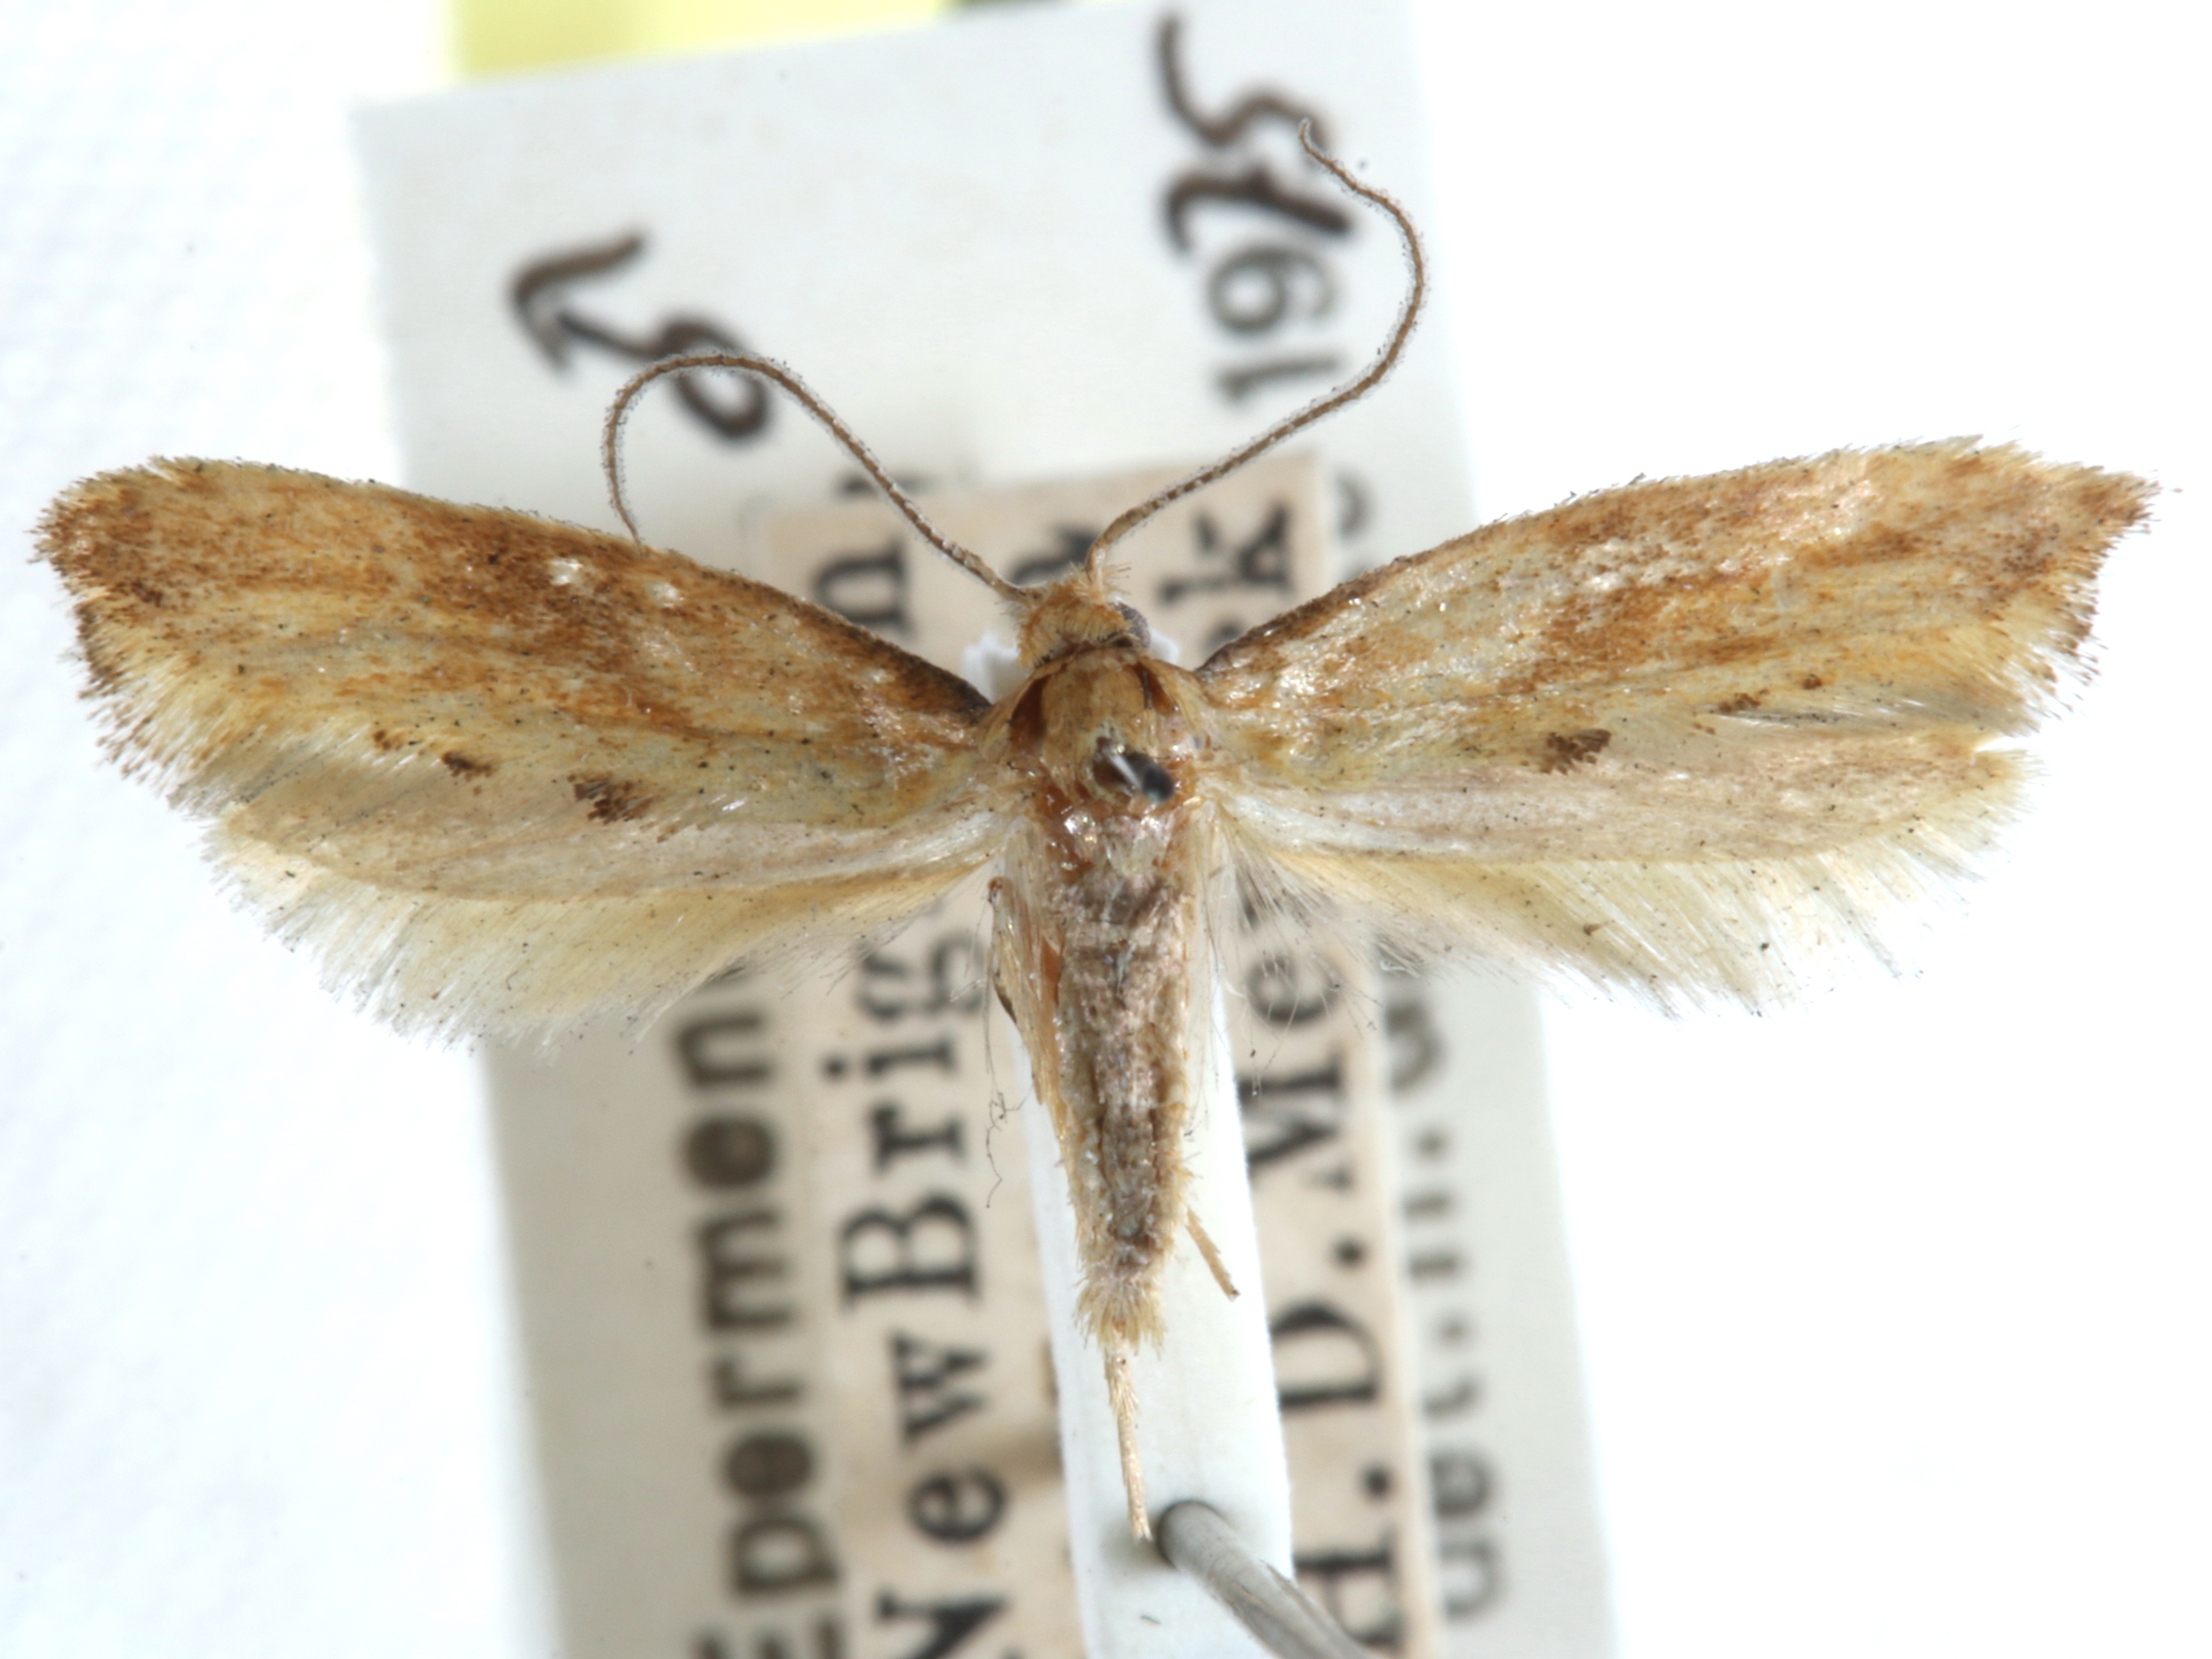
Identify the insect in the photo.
Epermenia imperialella
